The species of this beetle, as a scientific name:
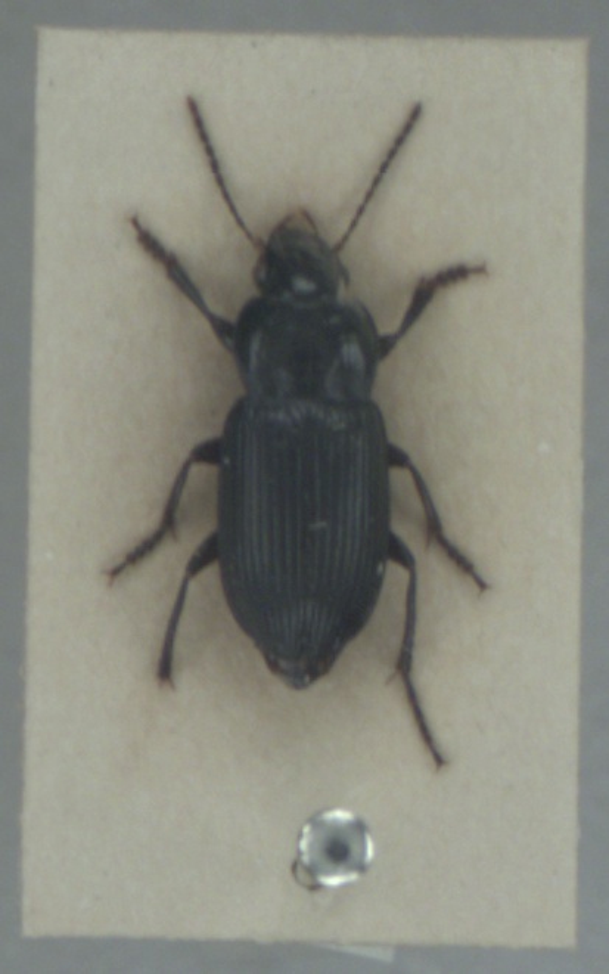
Anisodactylus nemorivagus
